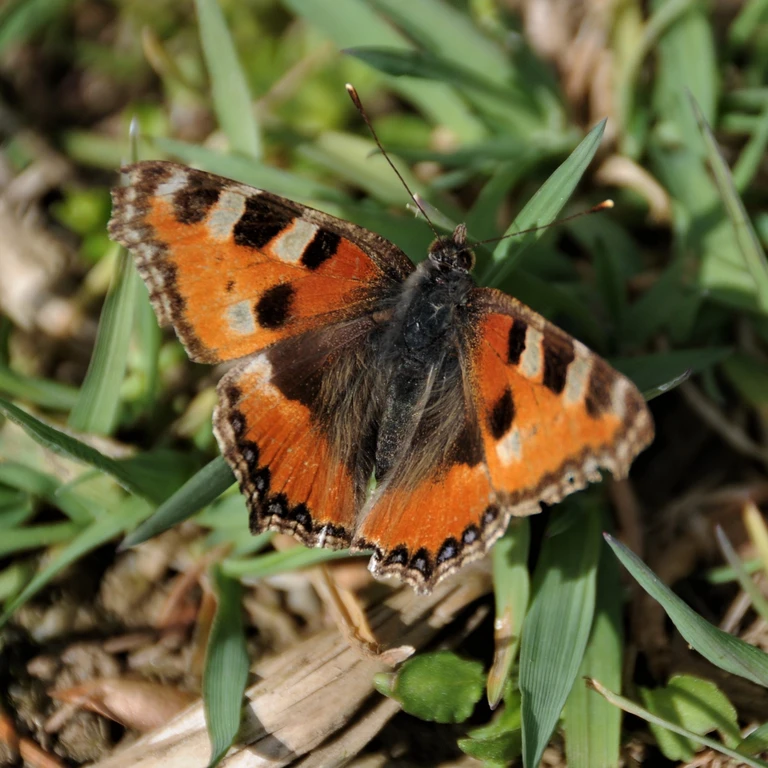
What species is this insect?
Aglais urticae
